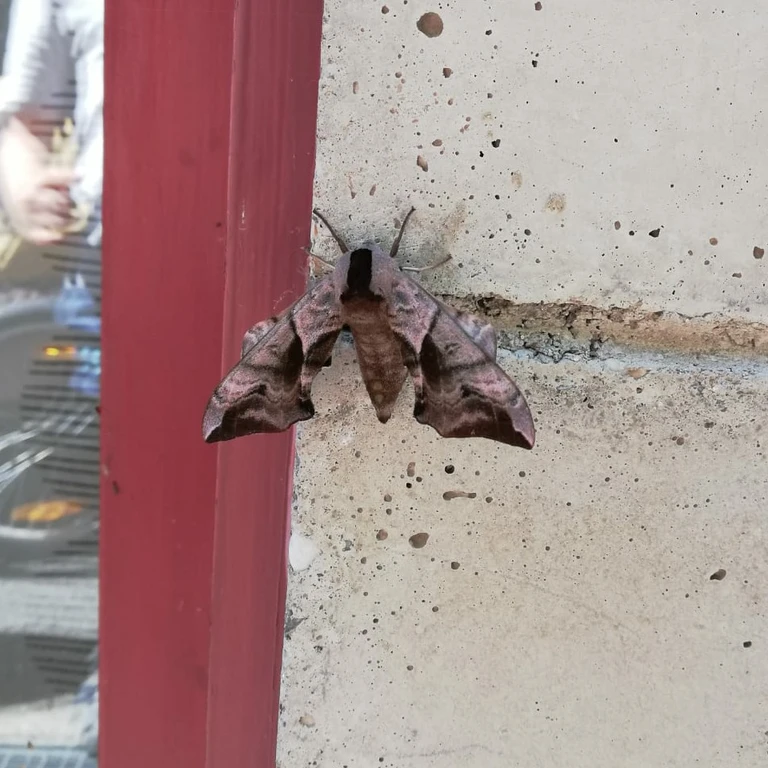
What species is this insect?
Smerinthus ocellata
